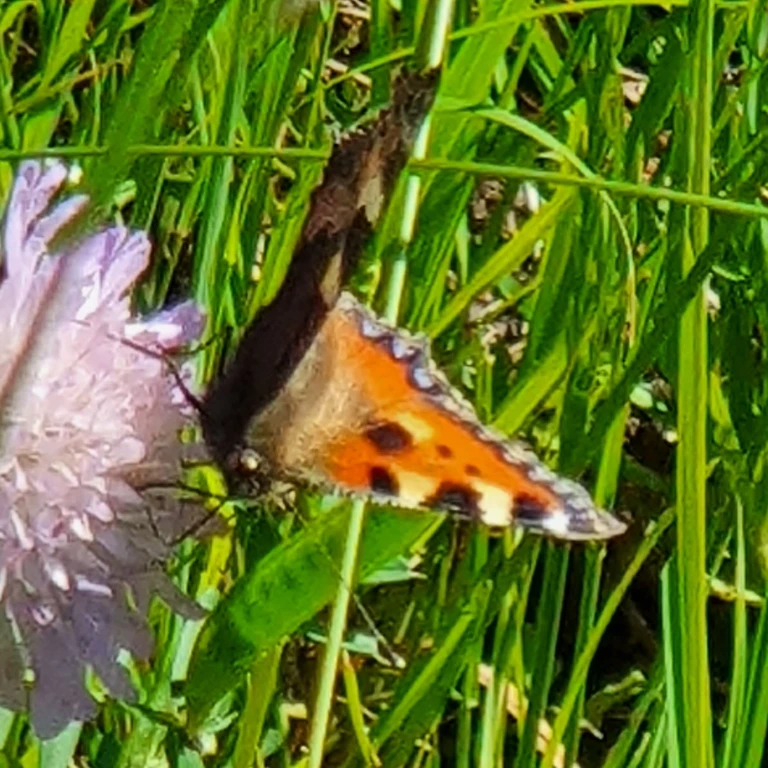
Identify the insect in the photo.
Aglais urticae
